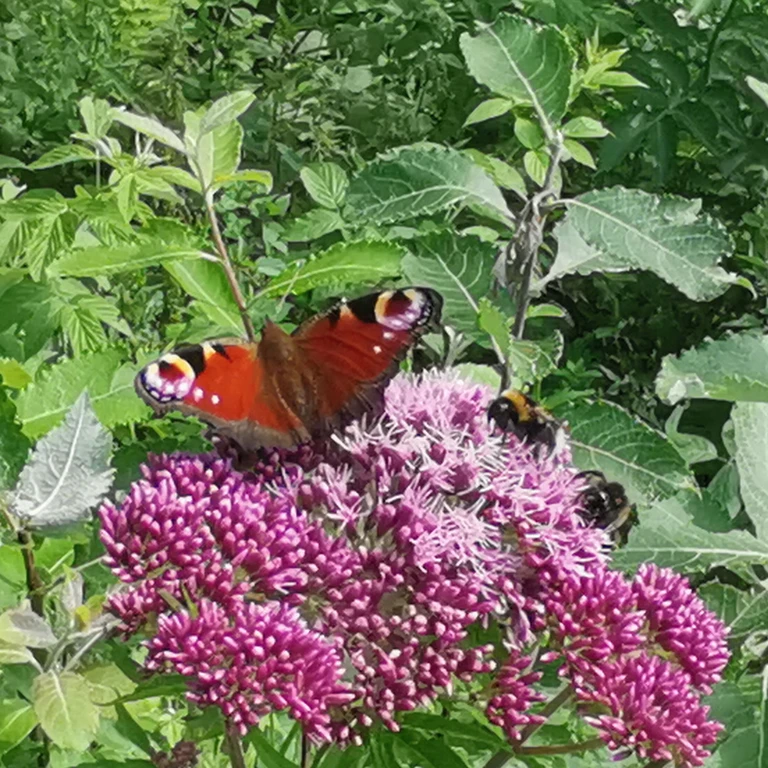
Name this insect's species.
Aglais io
